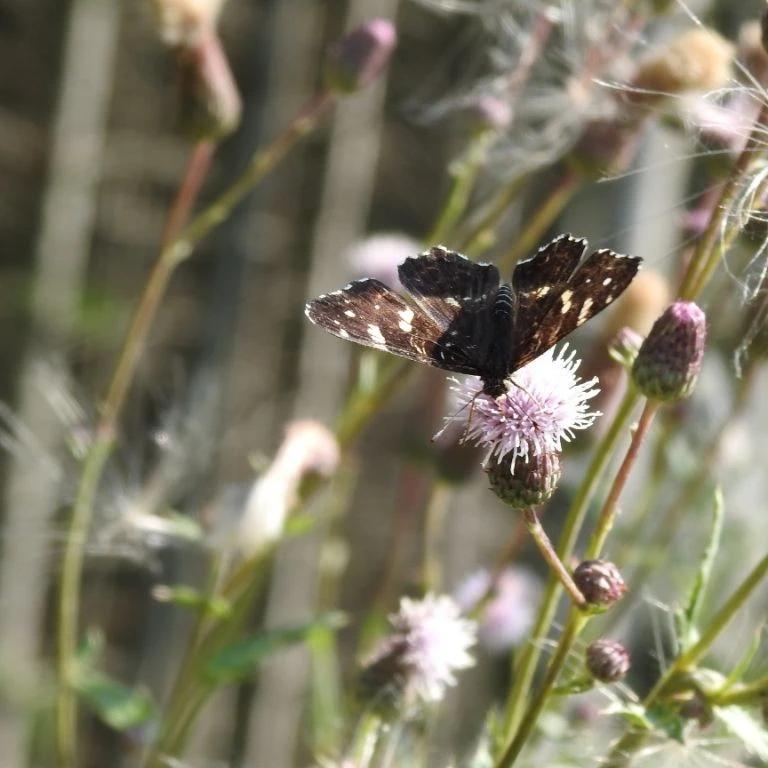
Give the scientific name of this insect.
Araschnia levana
